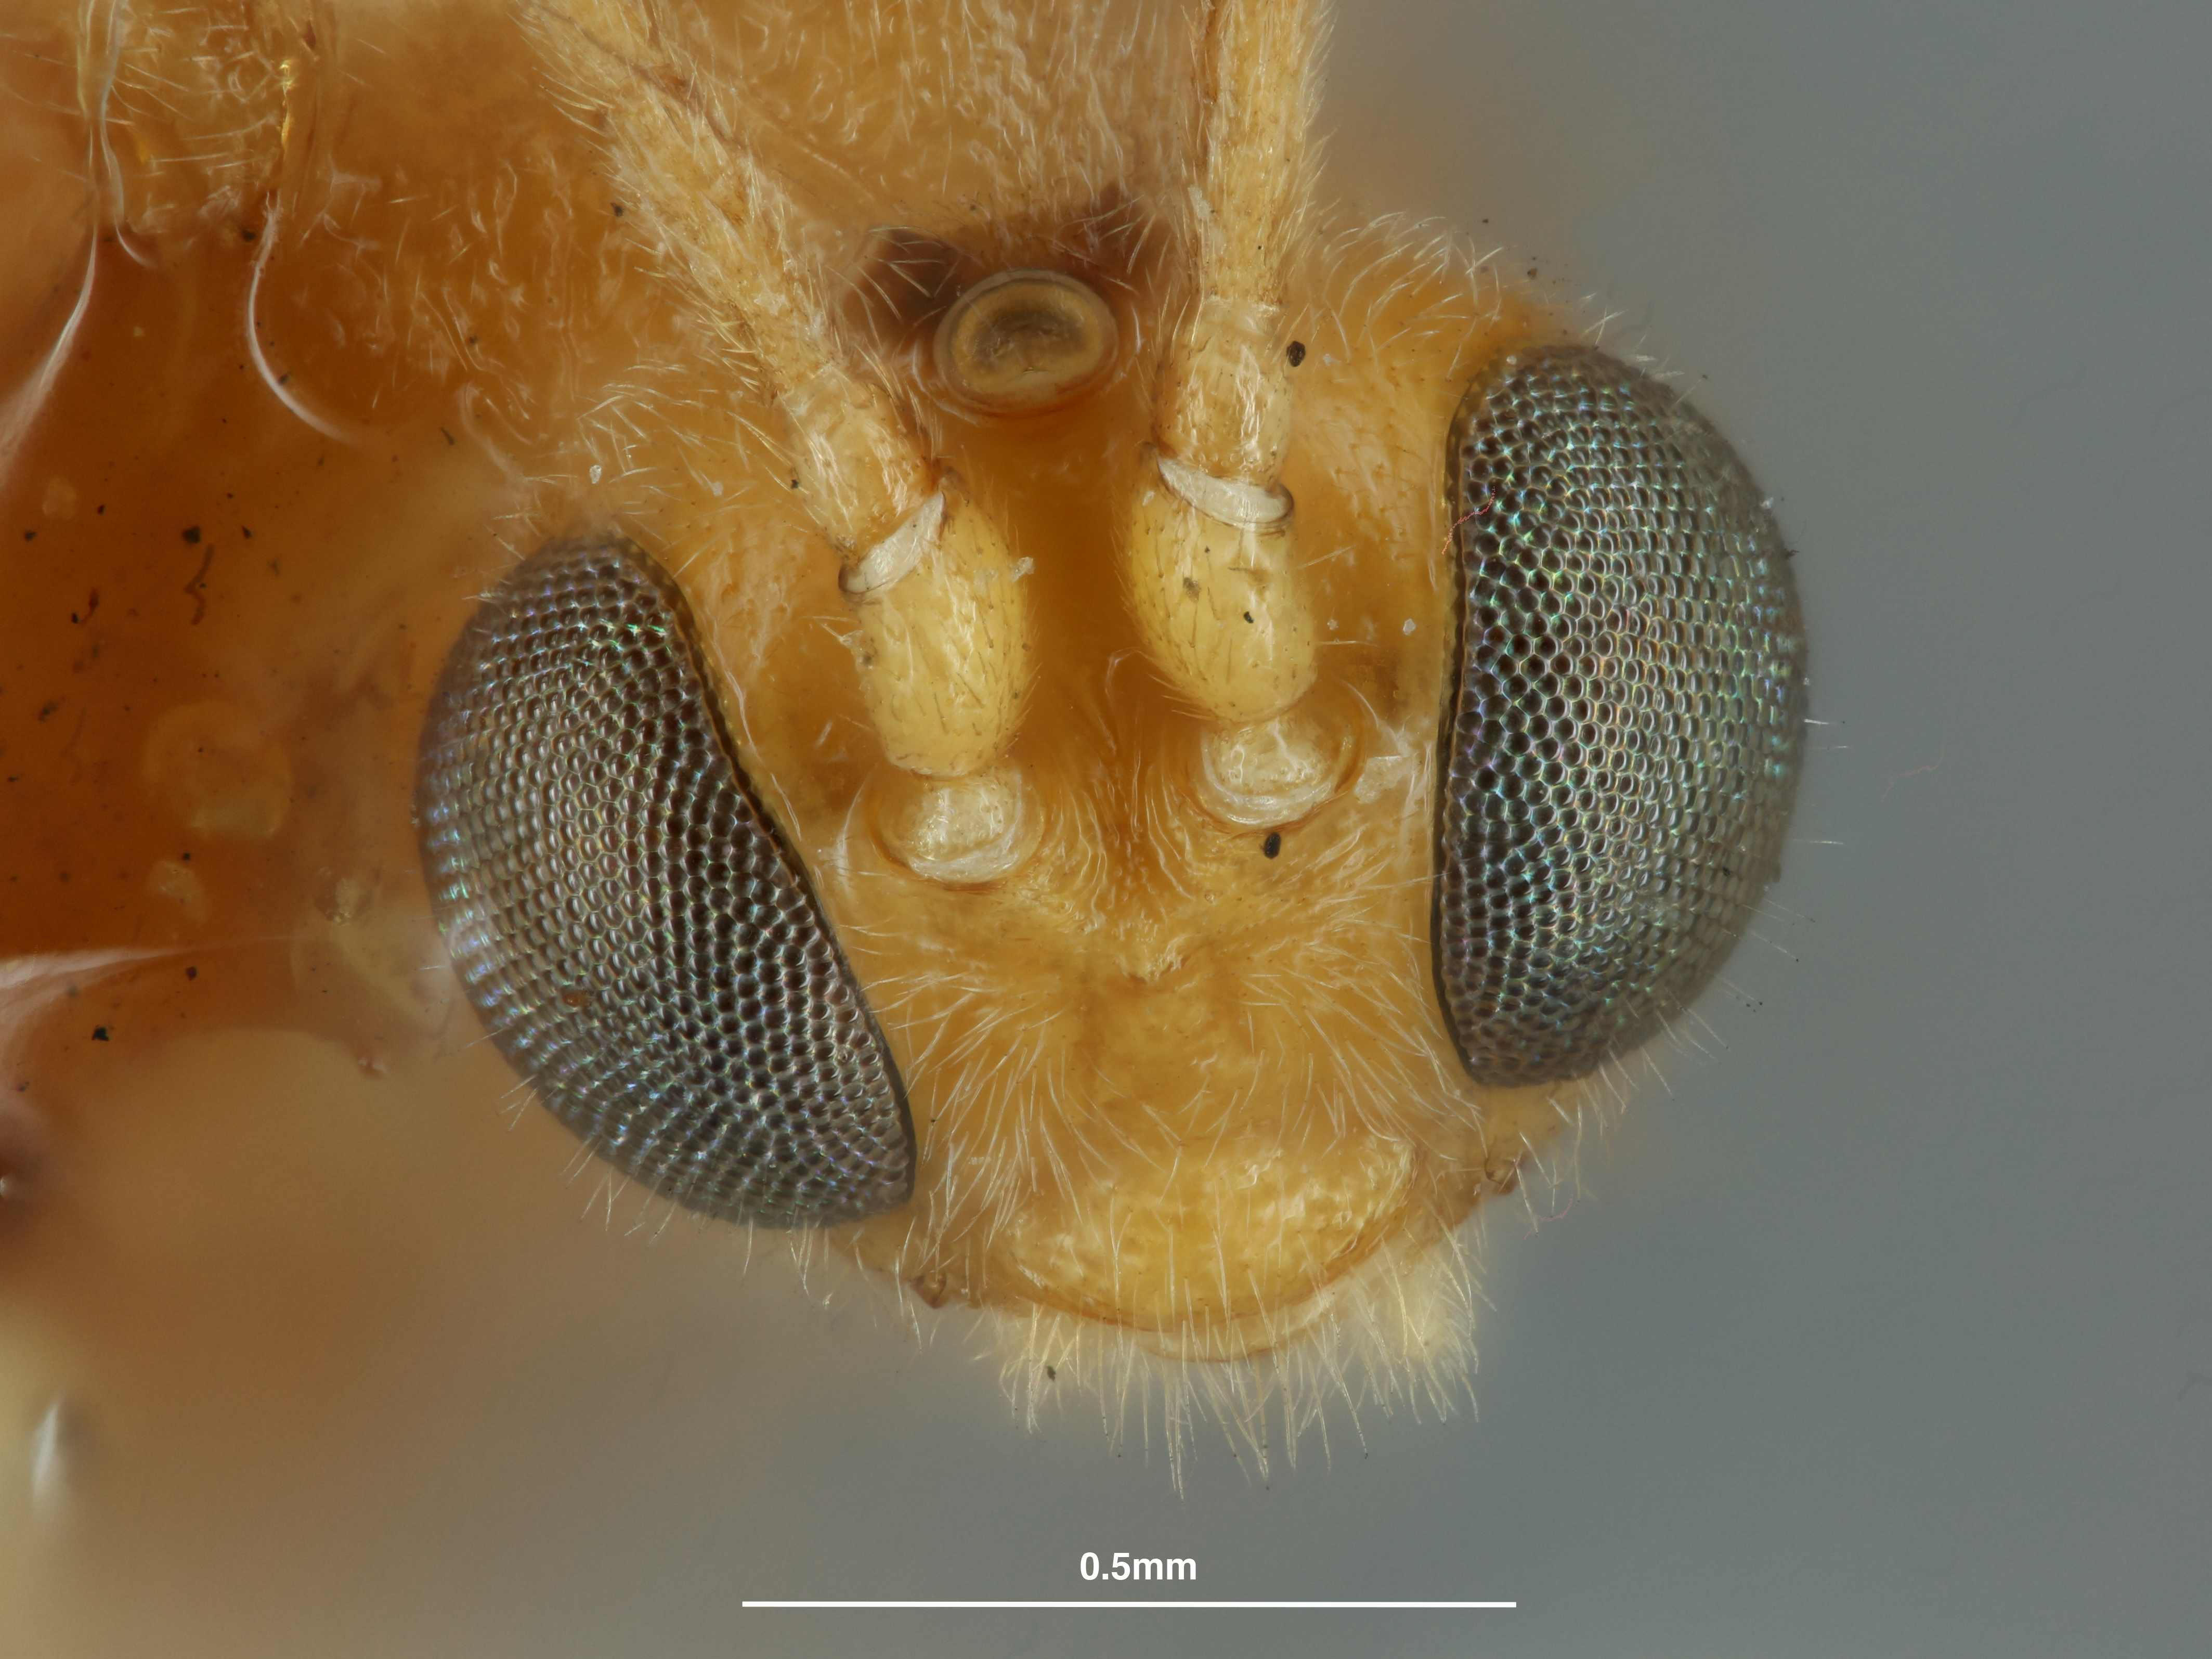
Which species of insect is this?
Meteorus brownii
